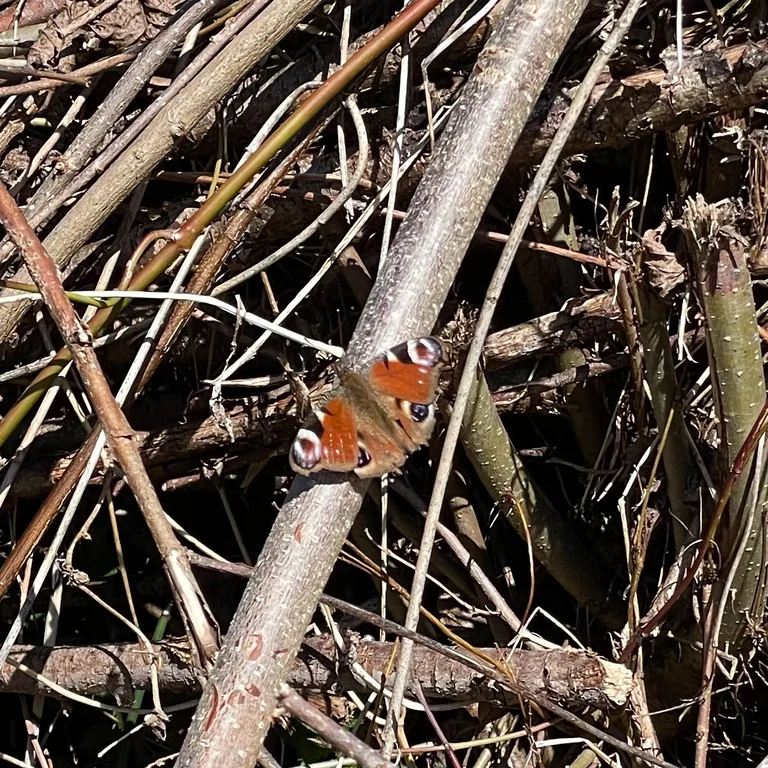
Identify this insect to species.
Aglais io
